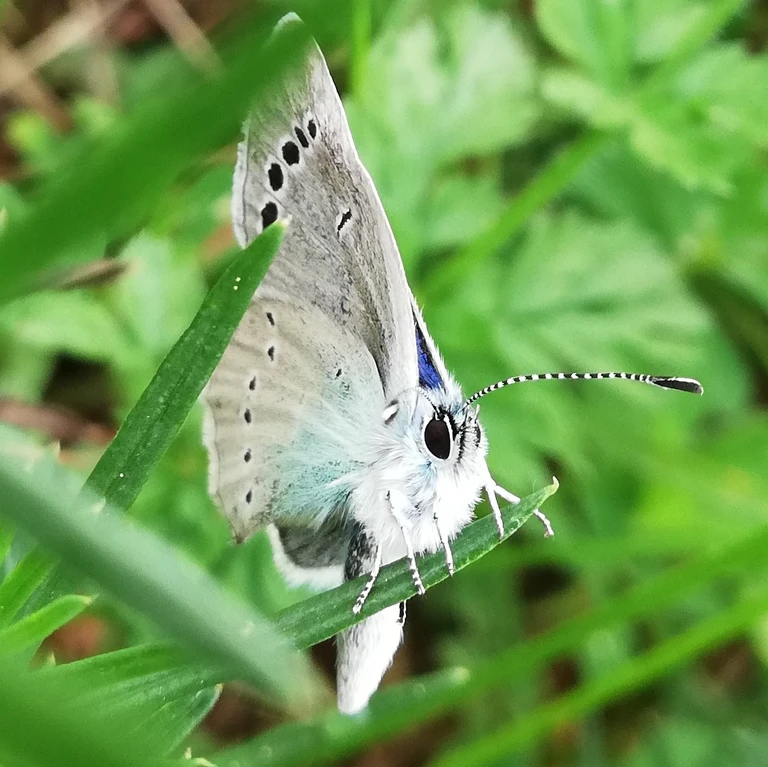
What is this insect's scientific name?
Glaucopsyche alexis
